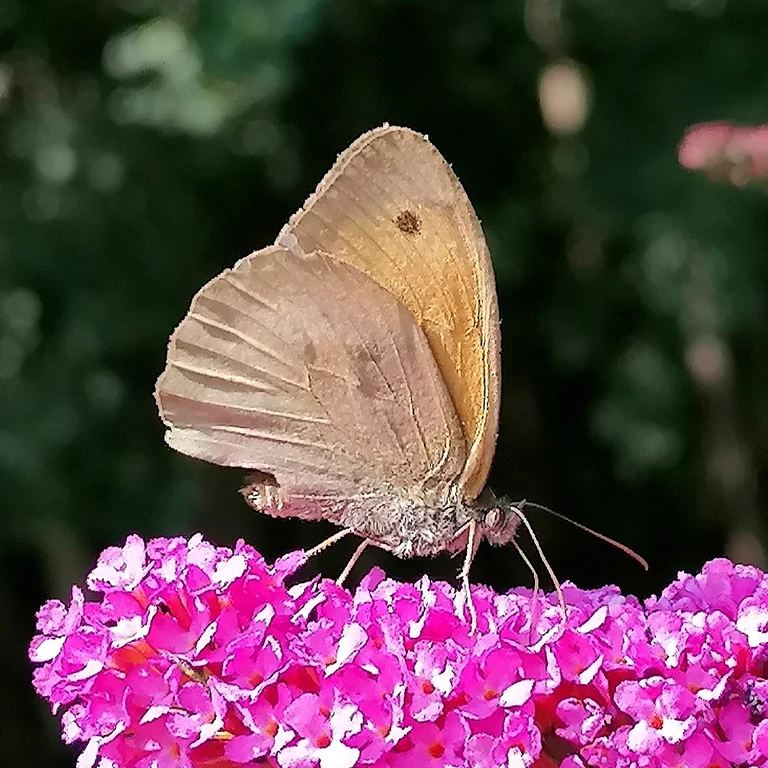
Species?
Maniola jurtina
